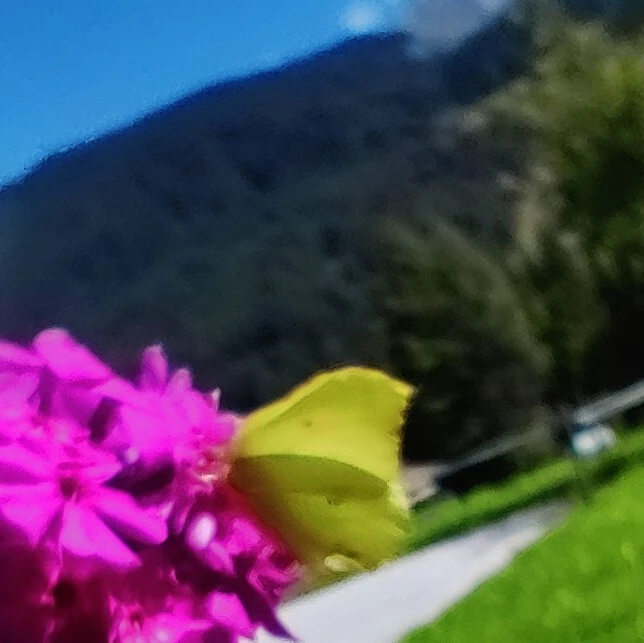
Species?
Gonepteryx rhamni
